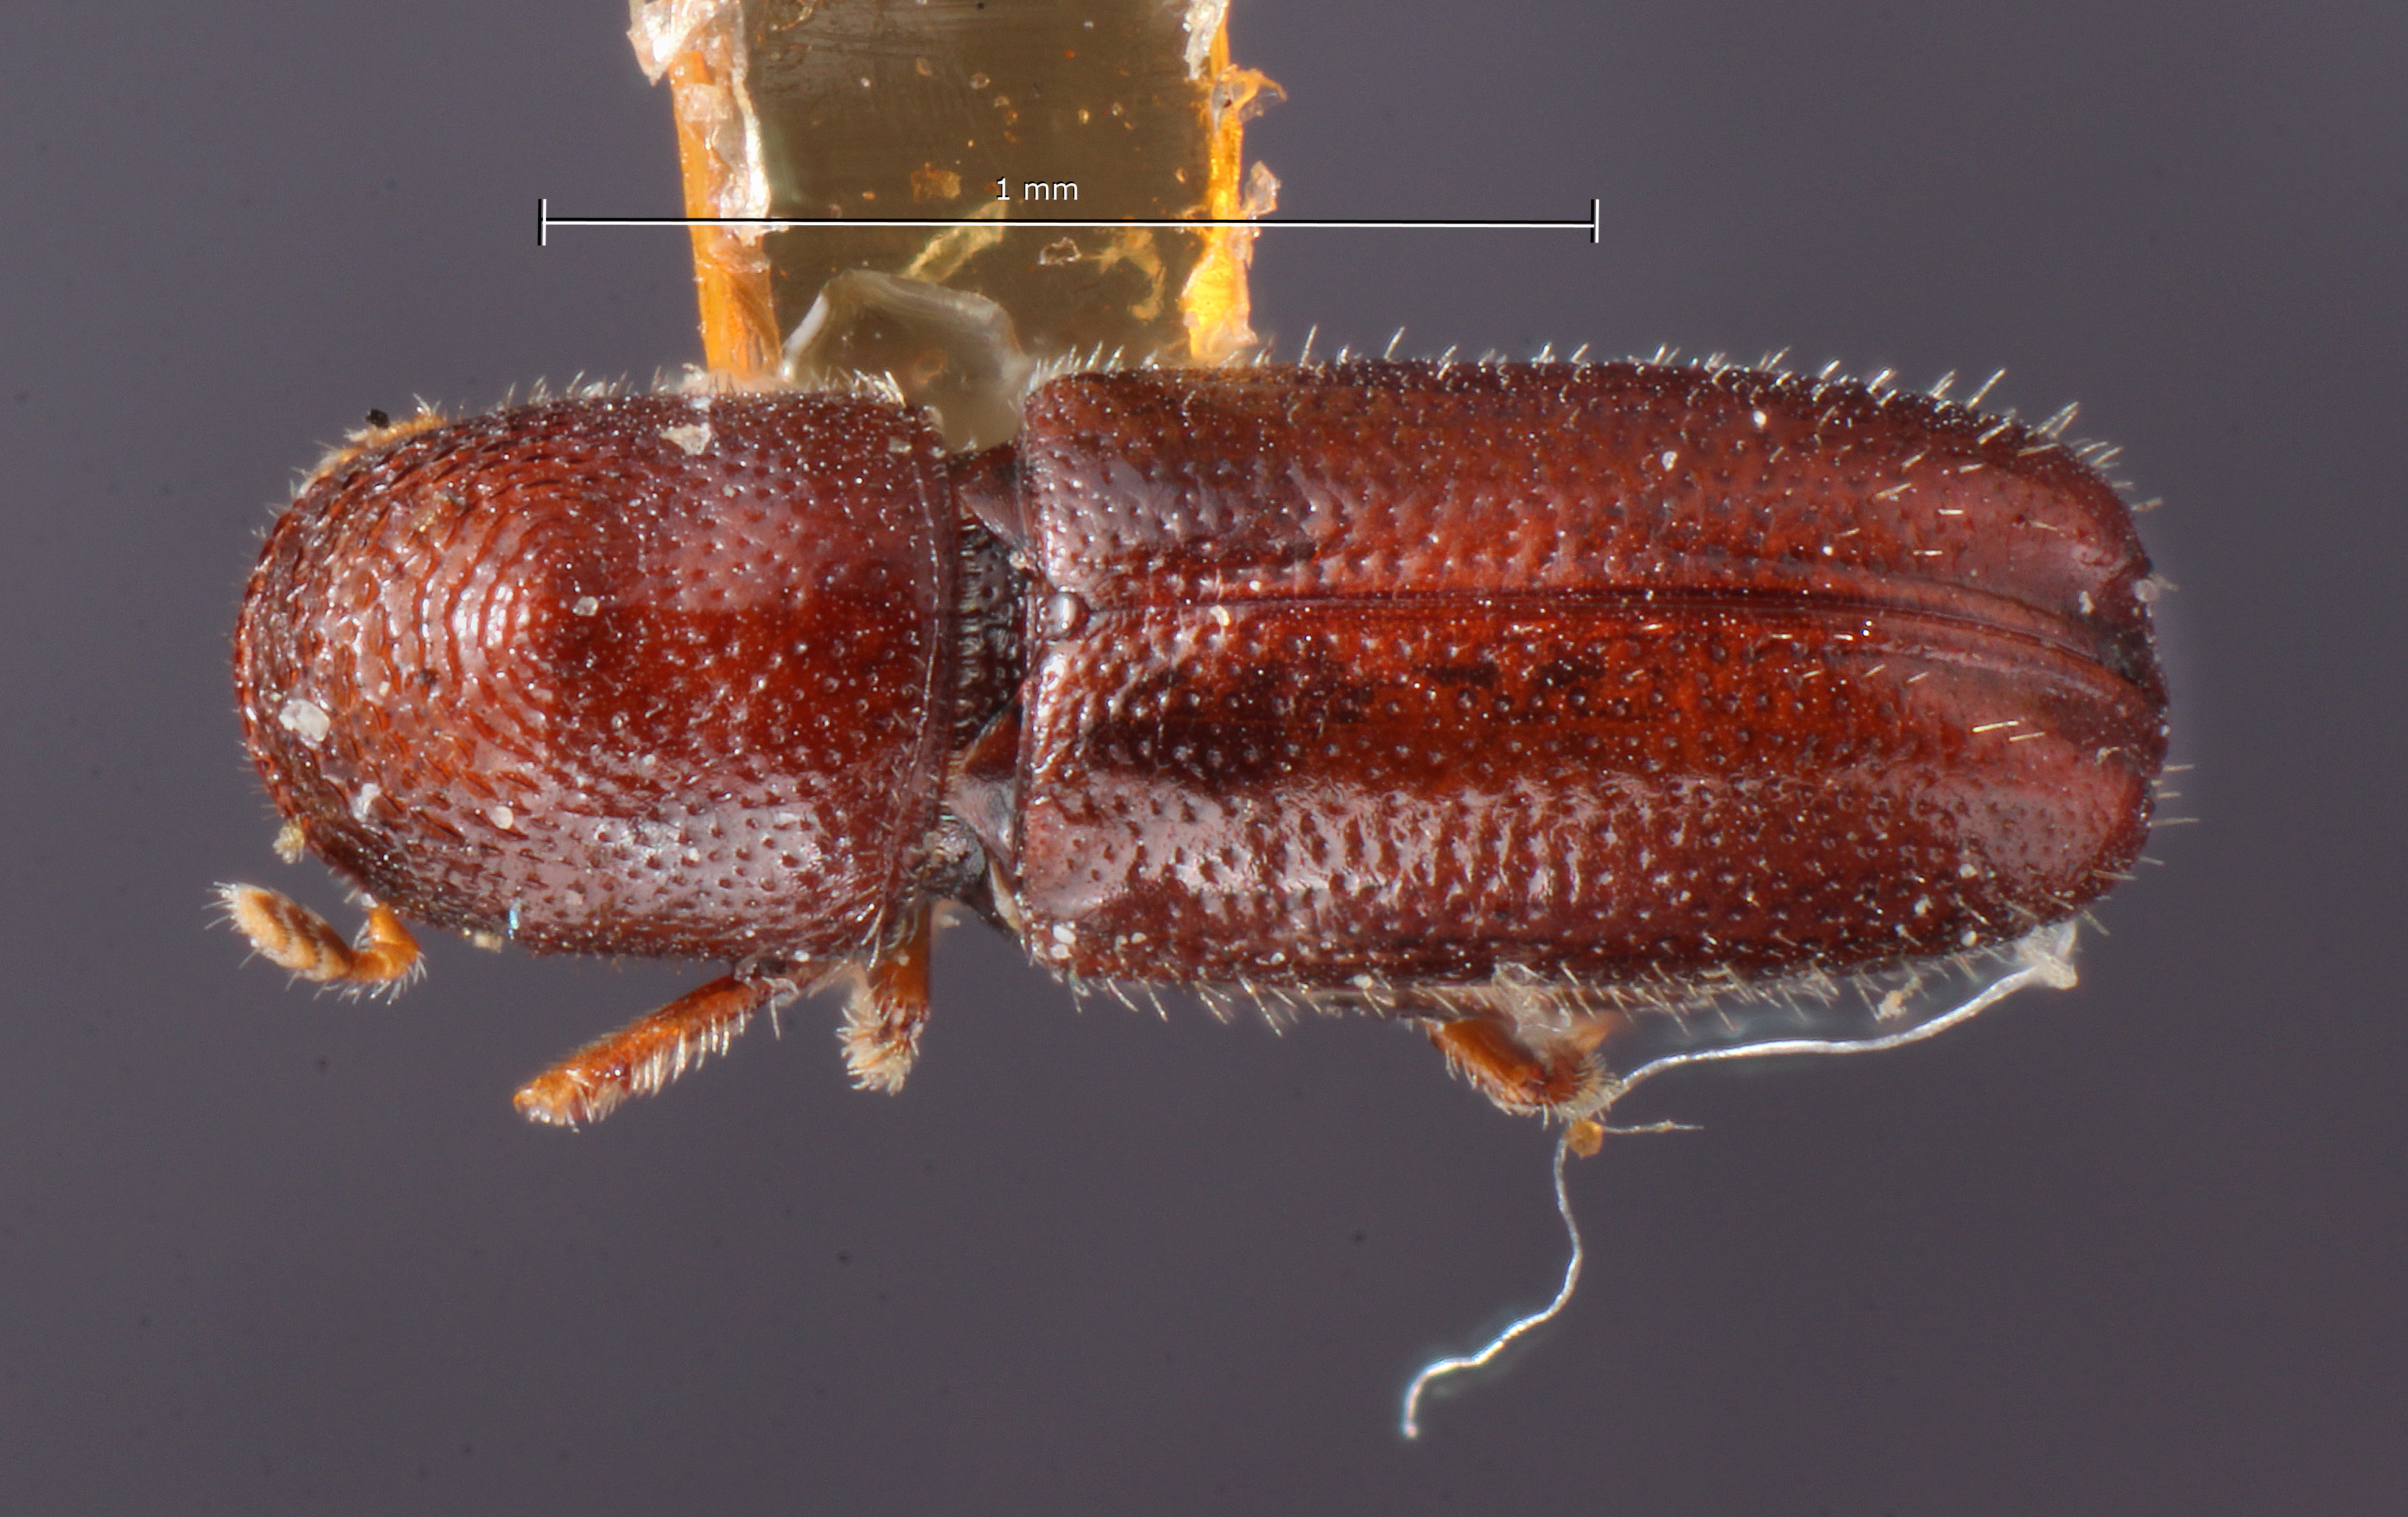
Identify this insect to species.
Pityophthorus patchi
